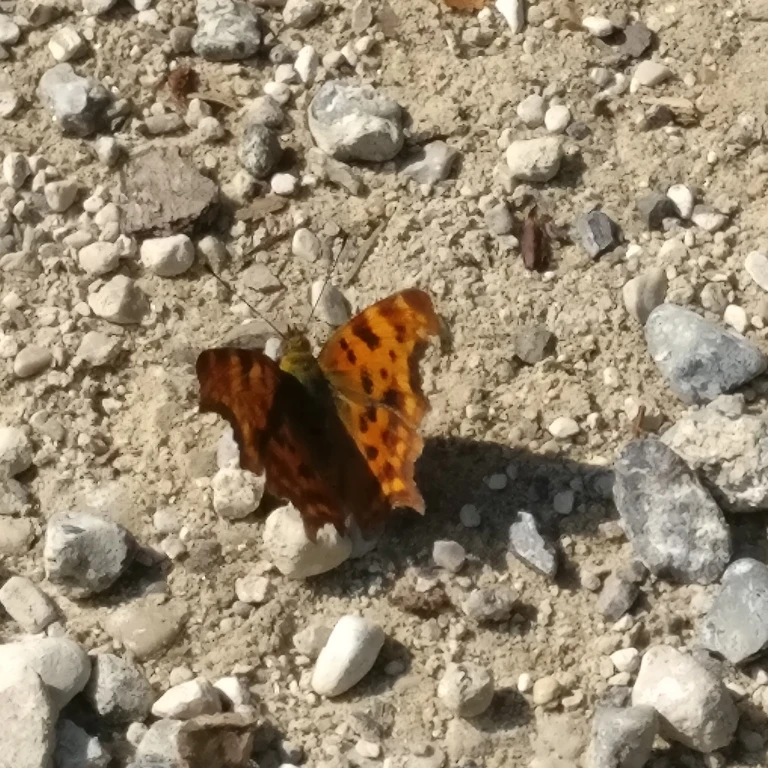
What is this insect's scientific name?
Polygonia c-album
